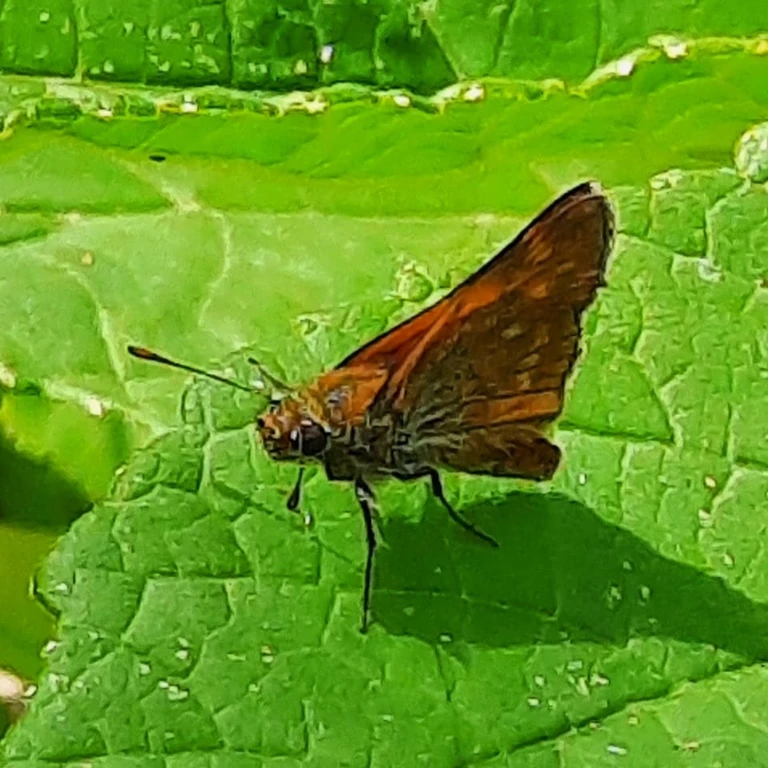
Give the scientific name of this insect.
Ochlodes sylvanus (also Ochlodes venata)
